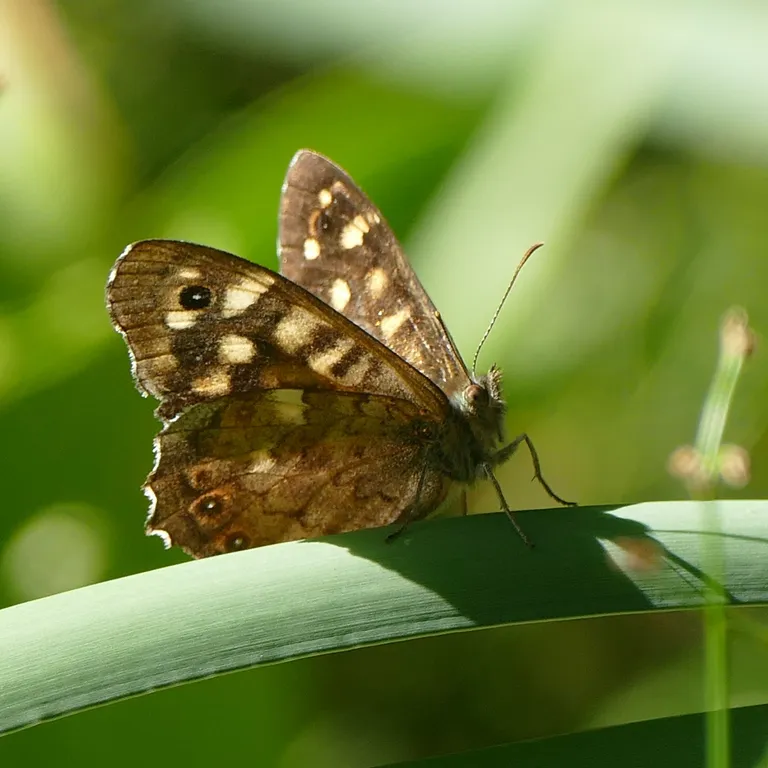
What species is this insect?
Pararge aegeria
